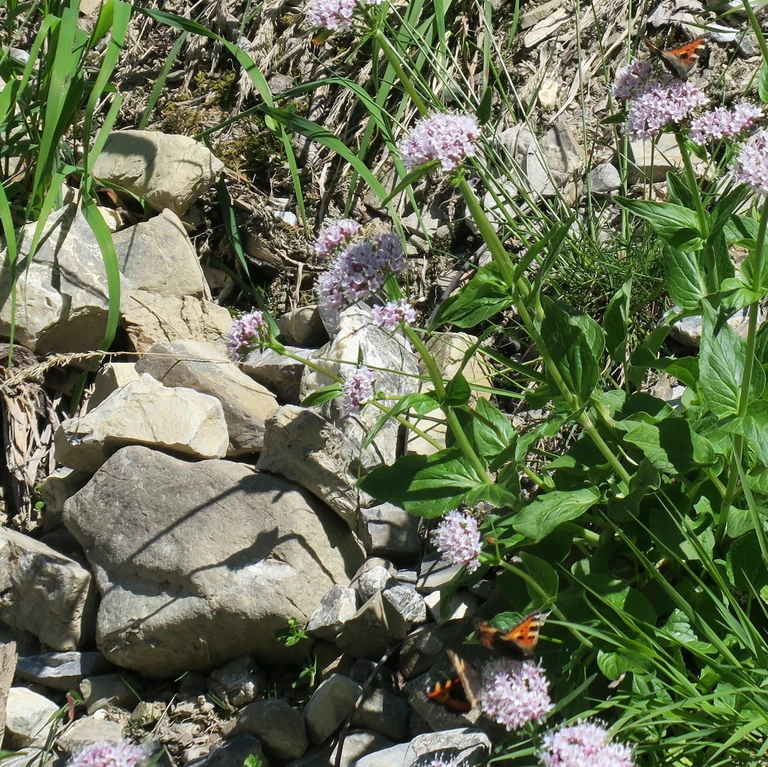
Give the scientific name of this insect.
Aglais urticae
